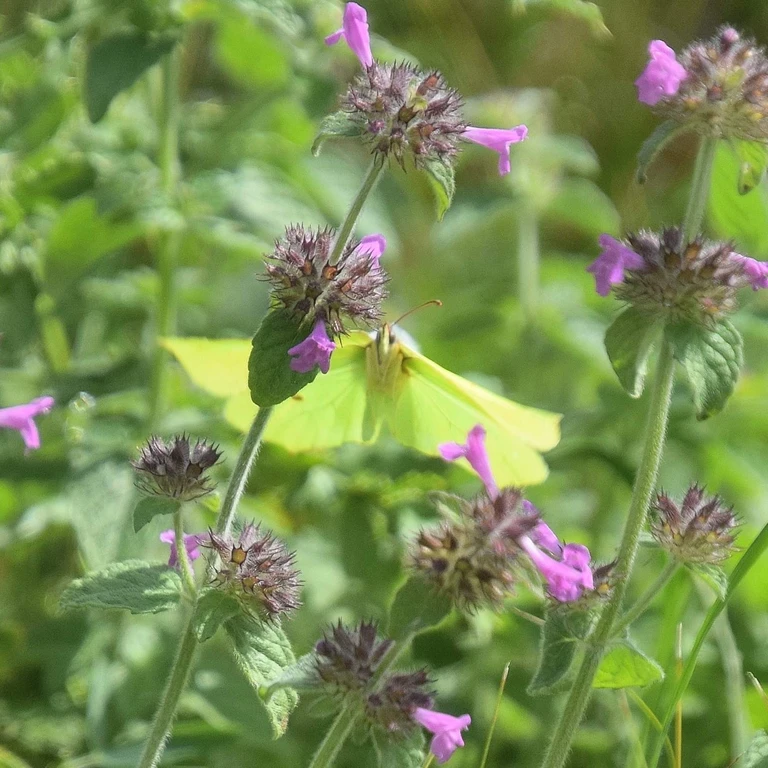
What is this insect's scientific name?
Gonepteryx rhamni
